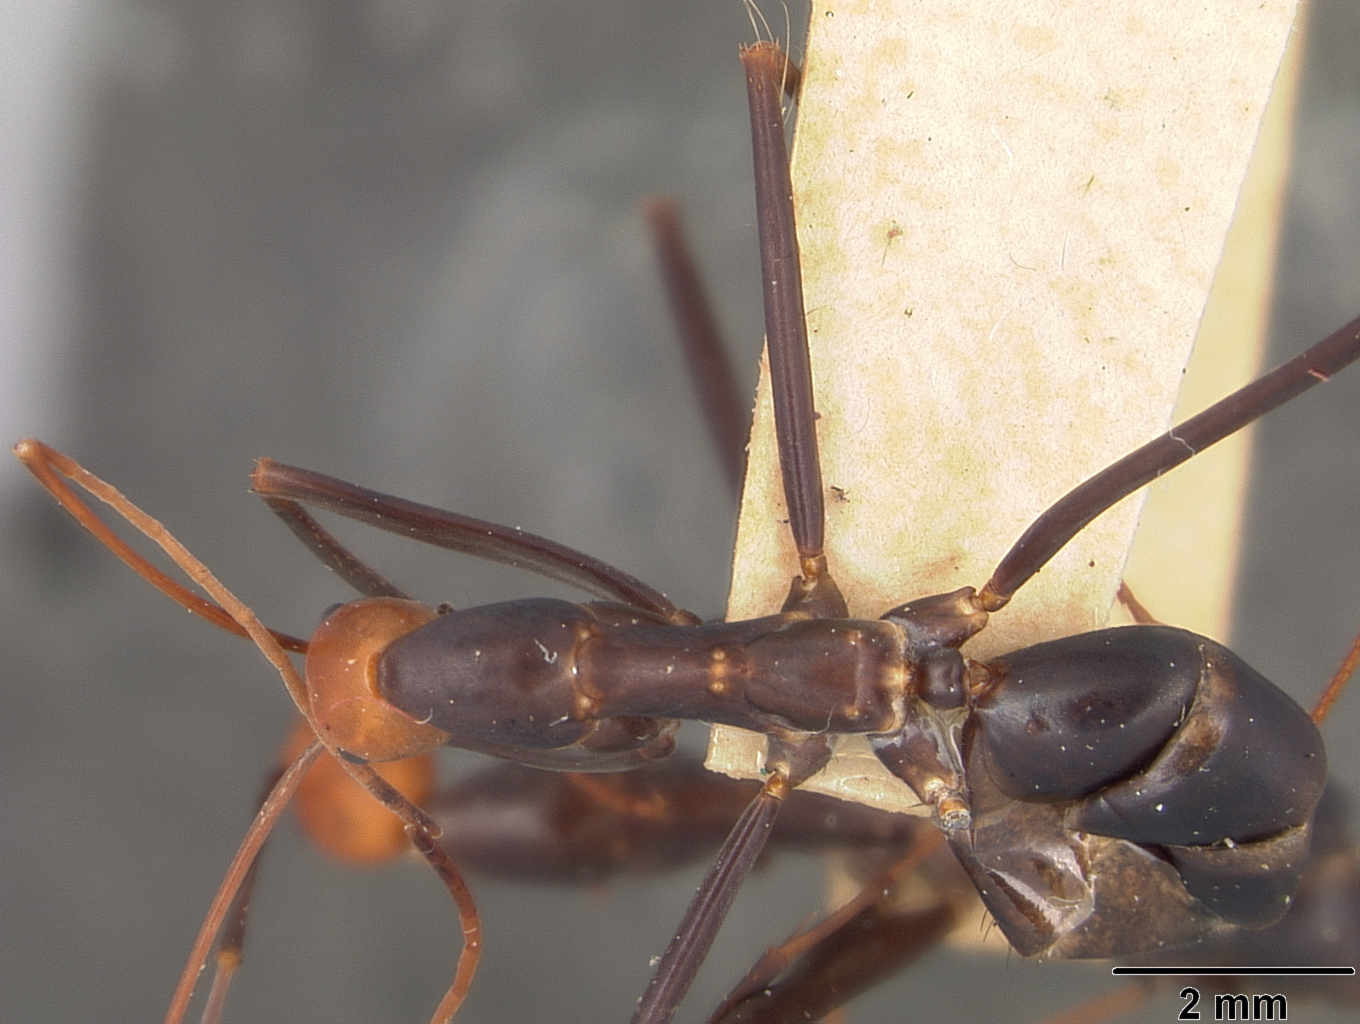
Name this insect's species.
Leptomyrmex erythrocephalus
